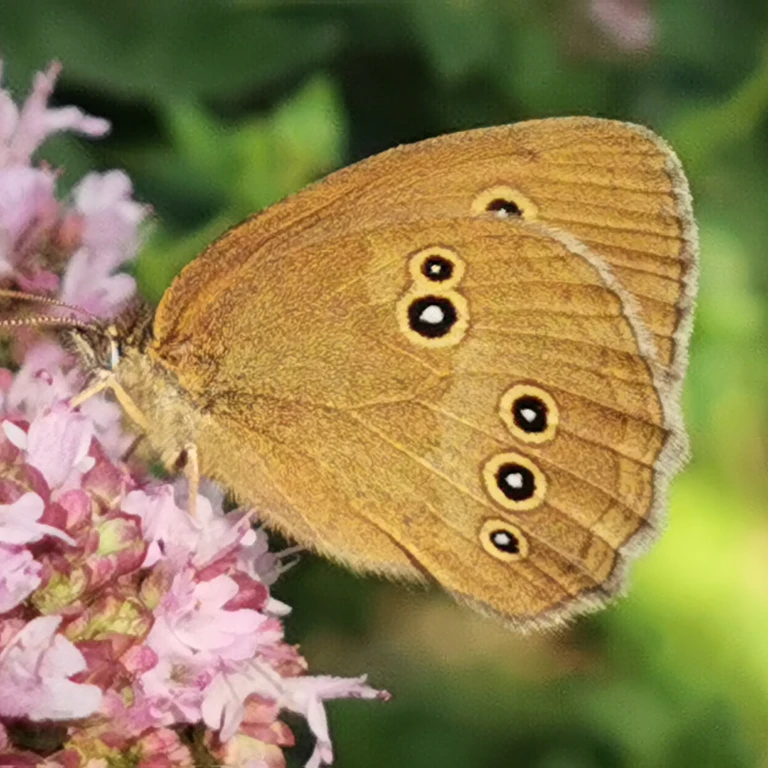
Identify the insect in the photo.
Aphantopus hyperantus
